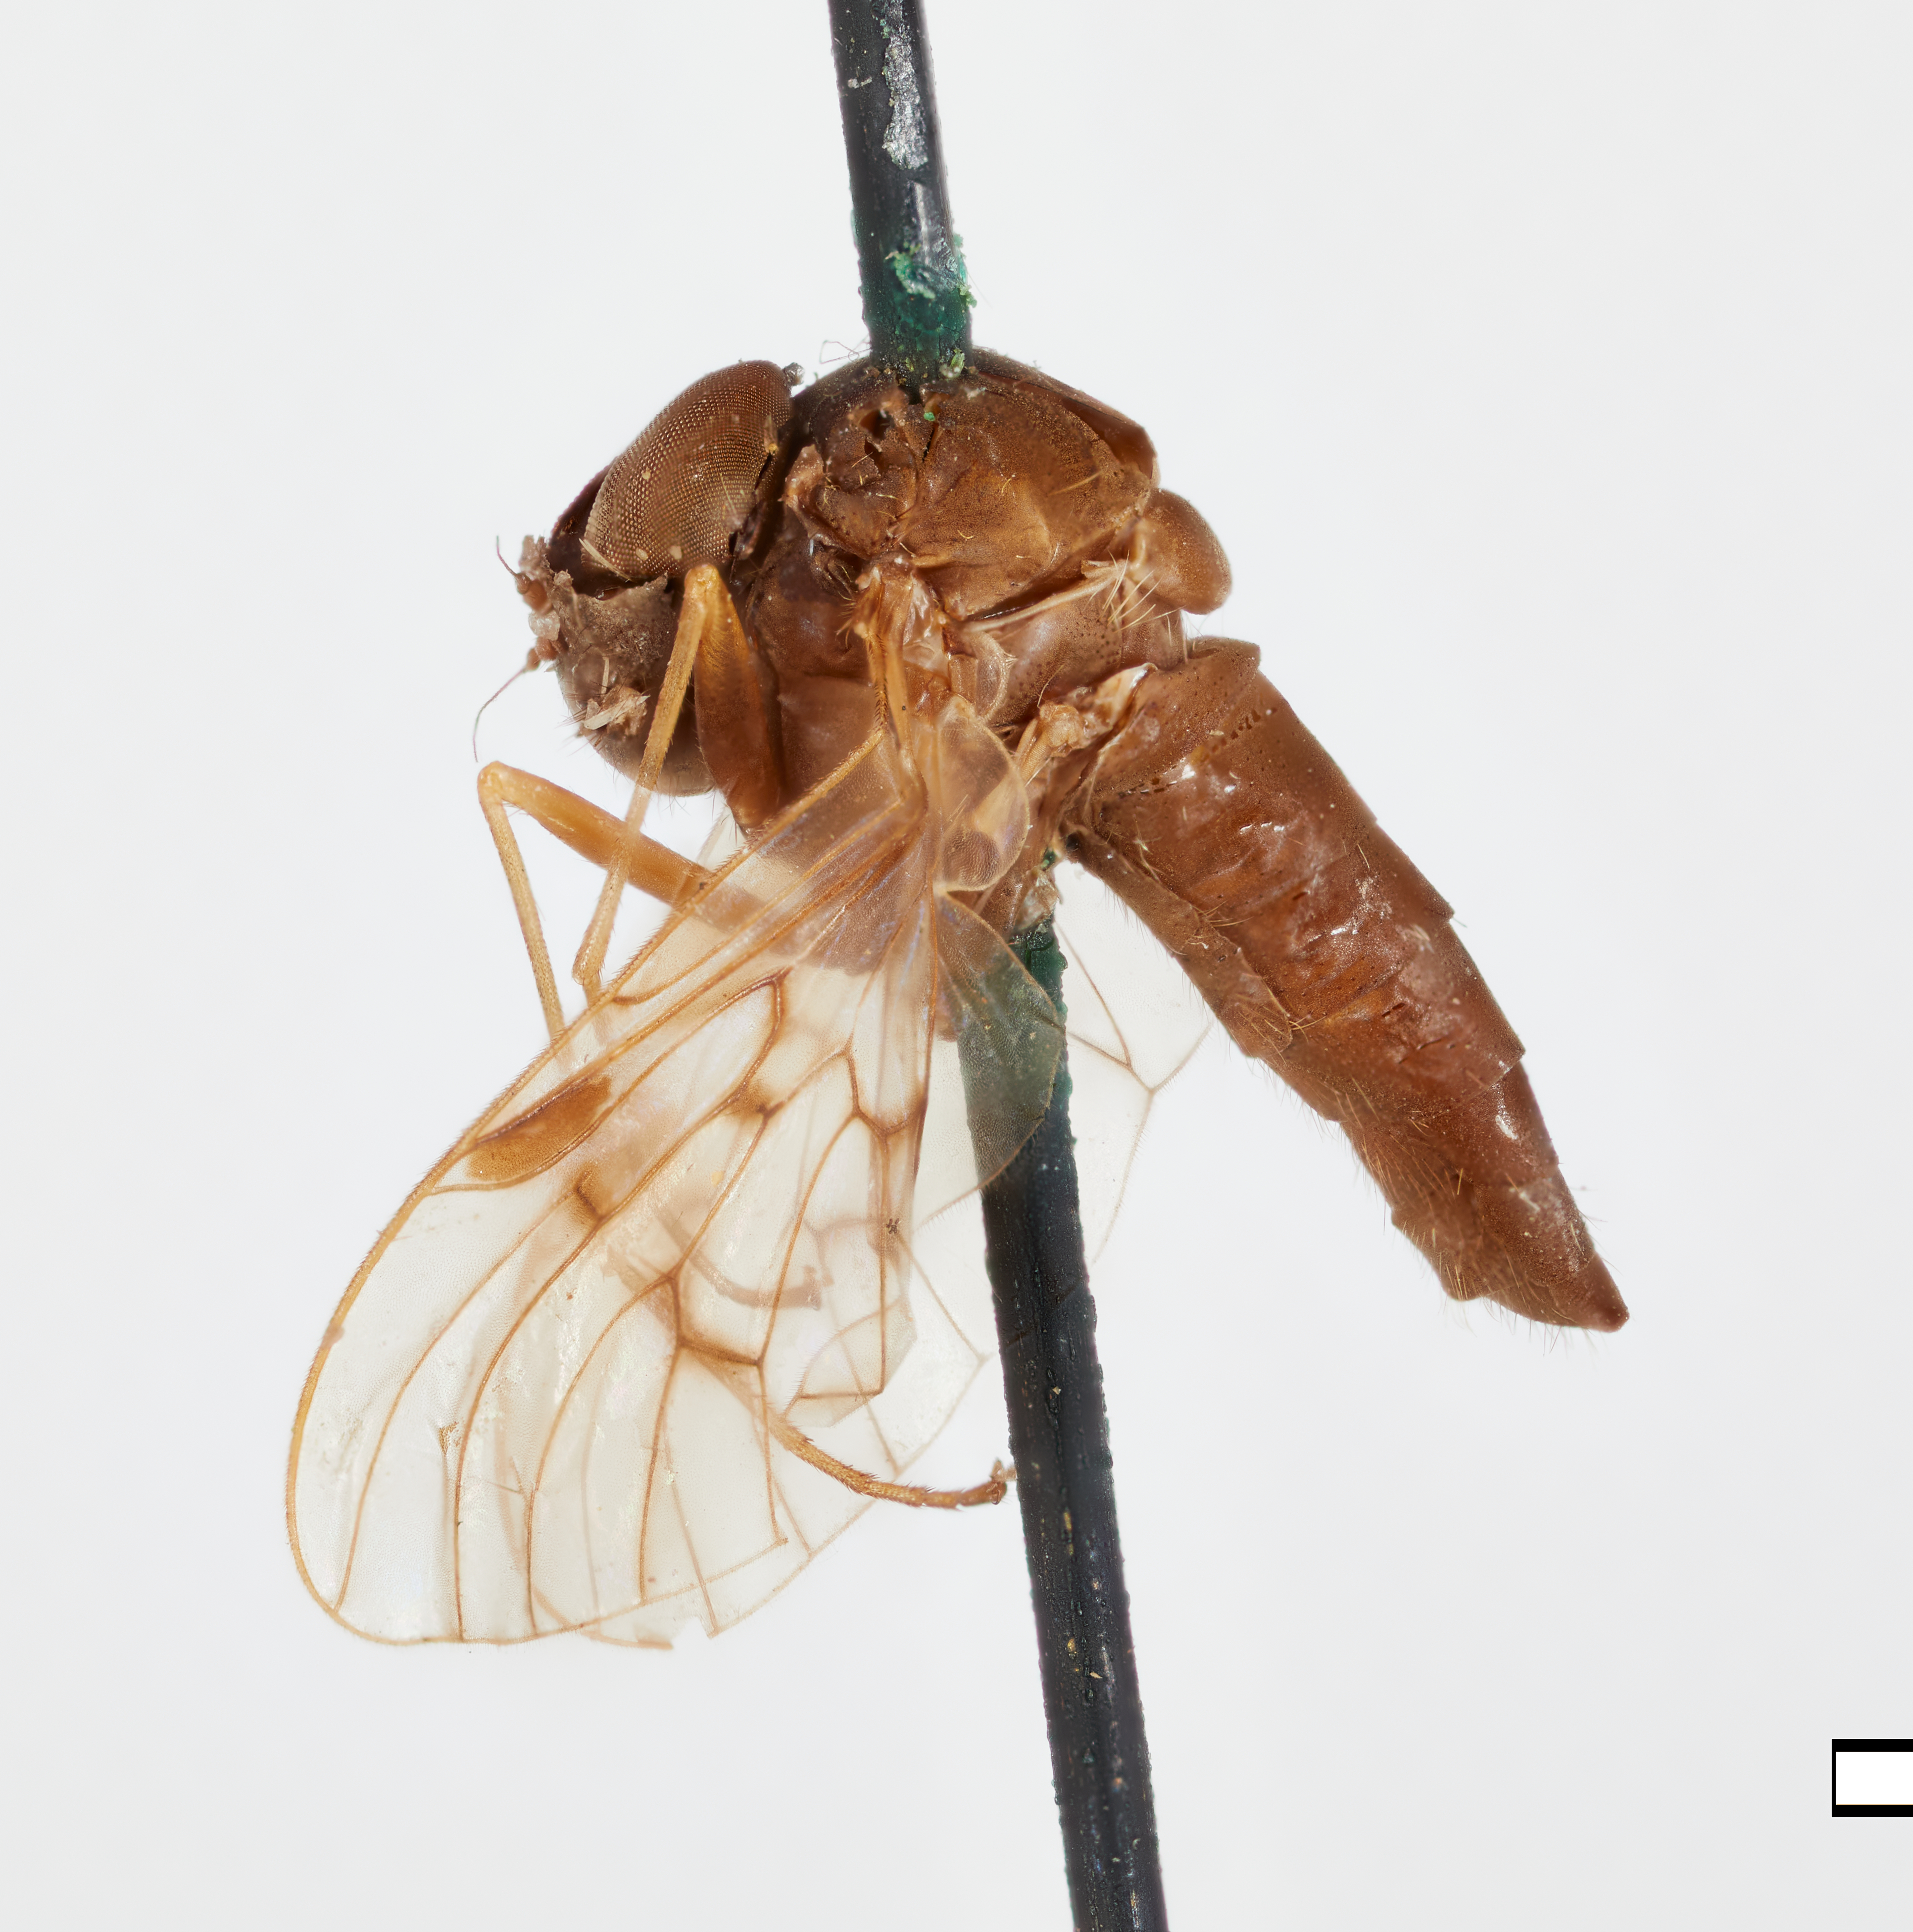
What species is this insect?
Chrysopilus griffithi
